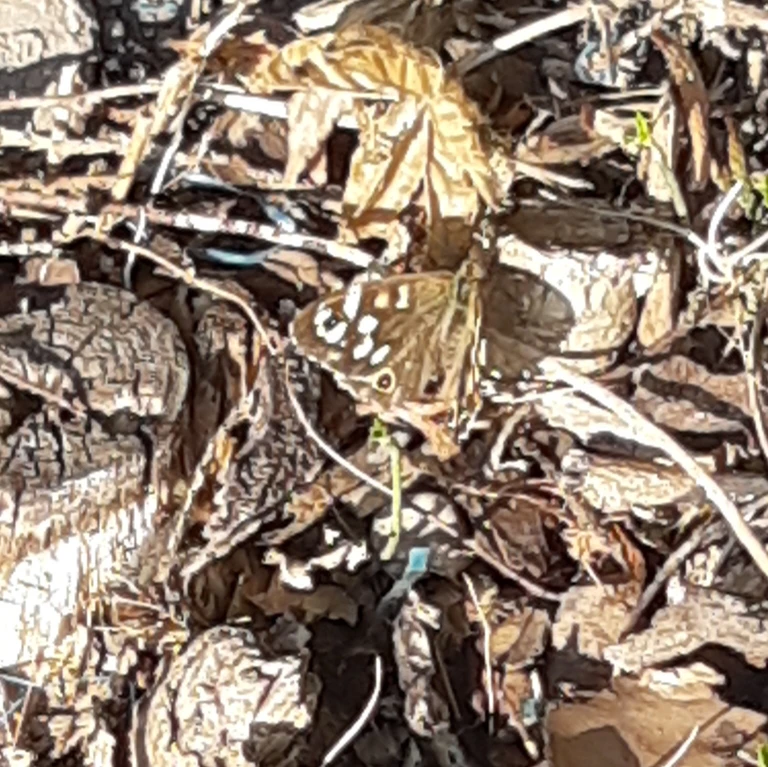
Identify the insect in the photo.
Pararge aegeria
